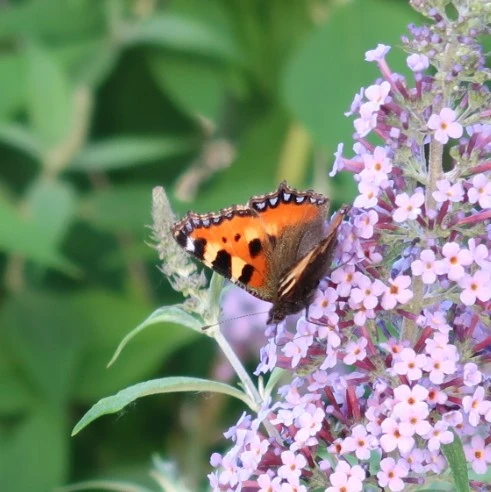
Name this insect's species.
Aglais urticae
